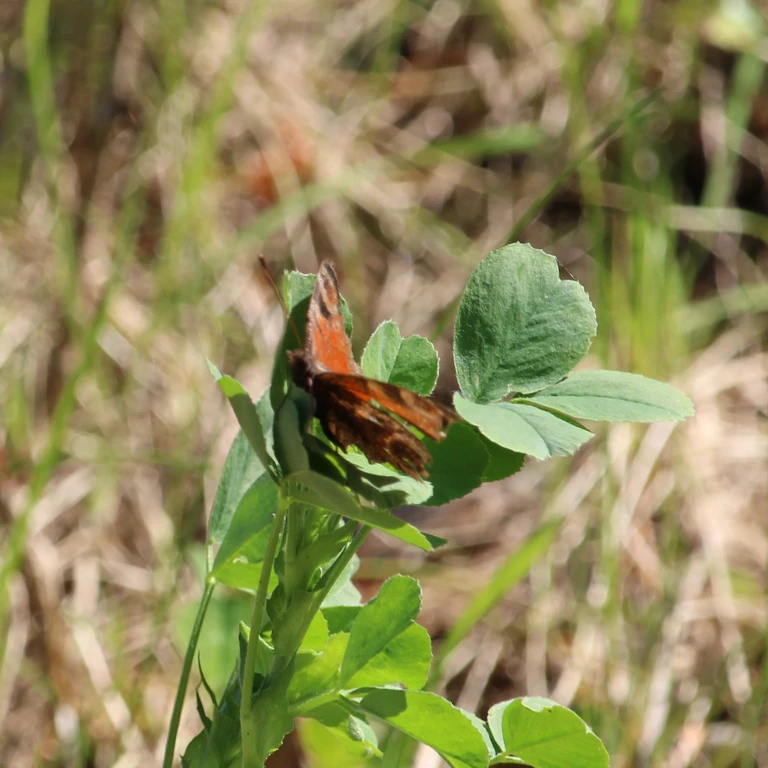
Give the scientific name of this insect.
Aglais io
